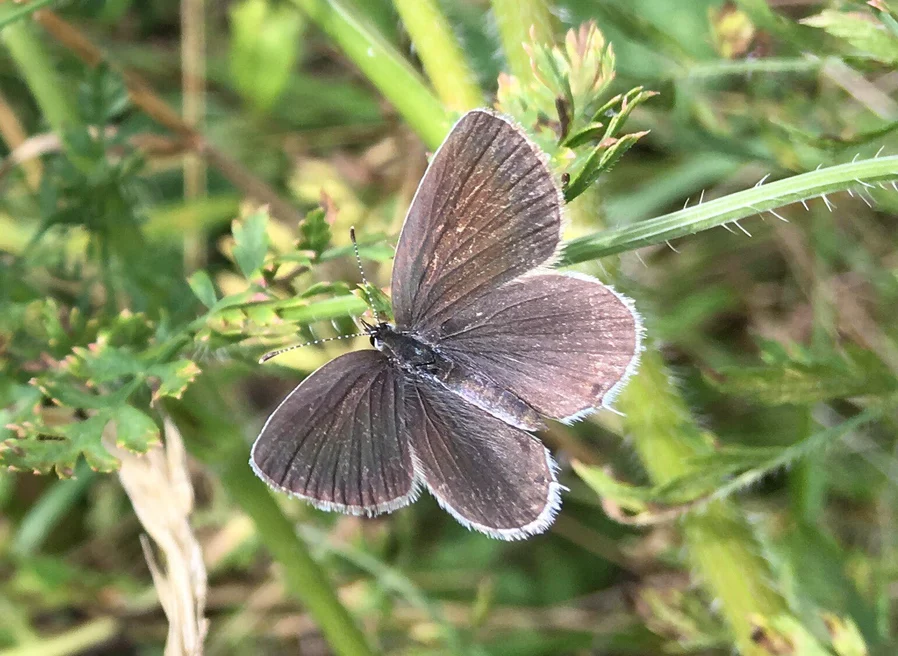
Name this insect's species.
Cupido argiades (also Elkalyce argiades)
